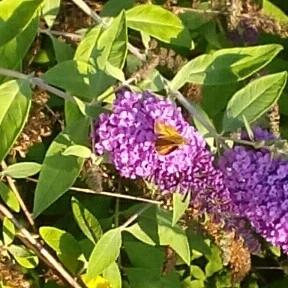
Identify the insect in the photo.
Ochlodes sylvanus (also Ochlodes venata)
